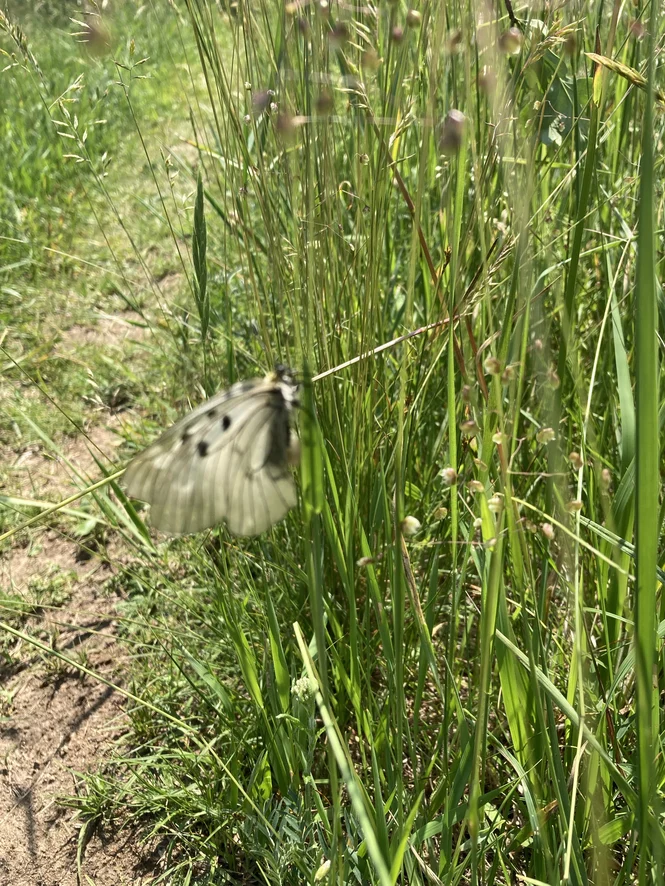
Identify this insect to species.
Parnassius mnemosyne
